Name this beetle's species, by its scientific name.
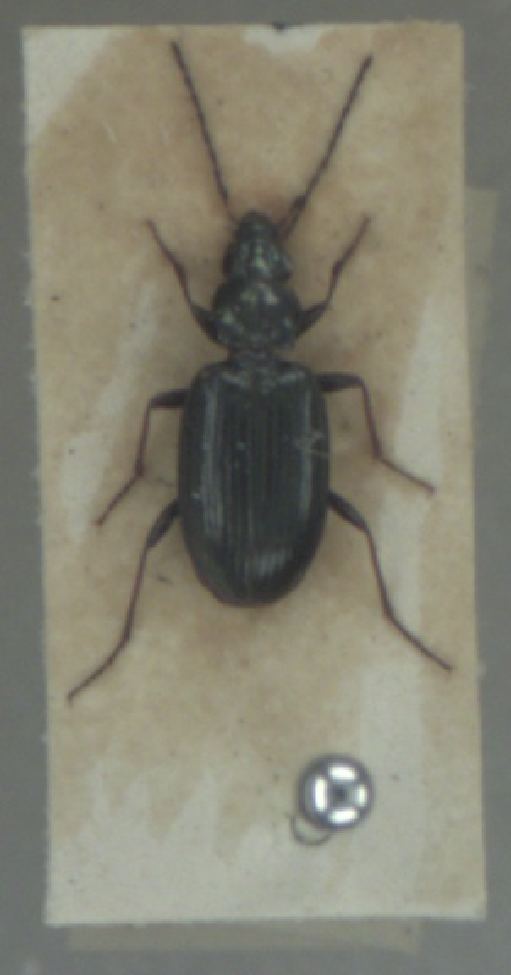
Bembidion tibiale
